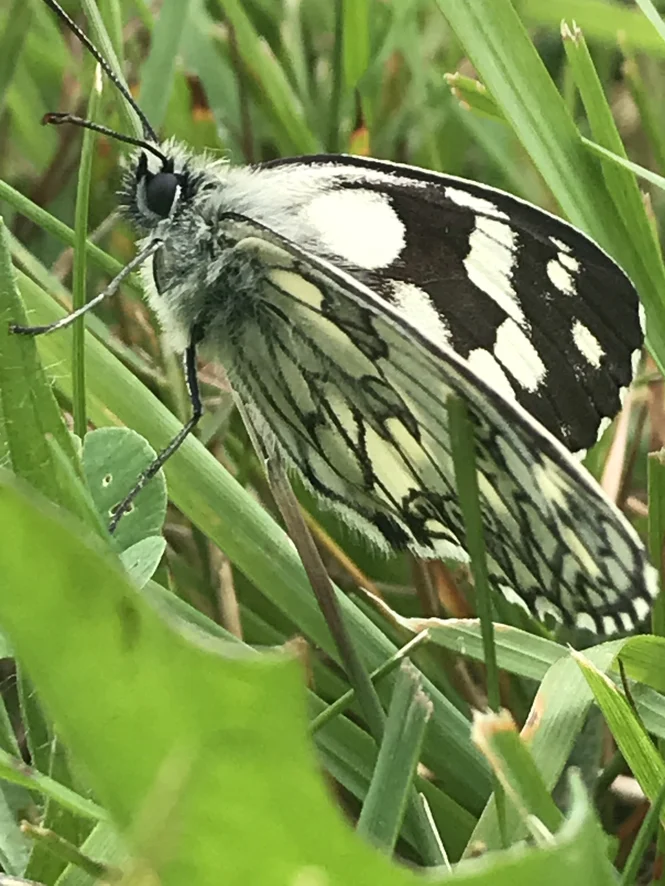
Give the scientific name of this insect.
Melanargia galathea
